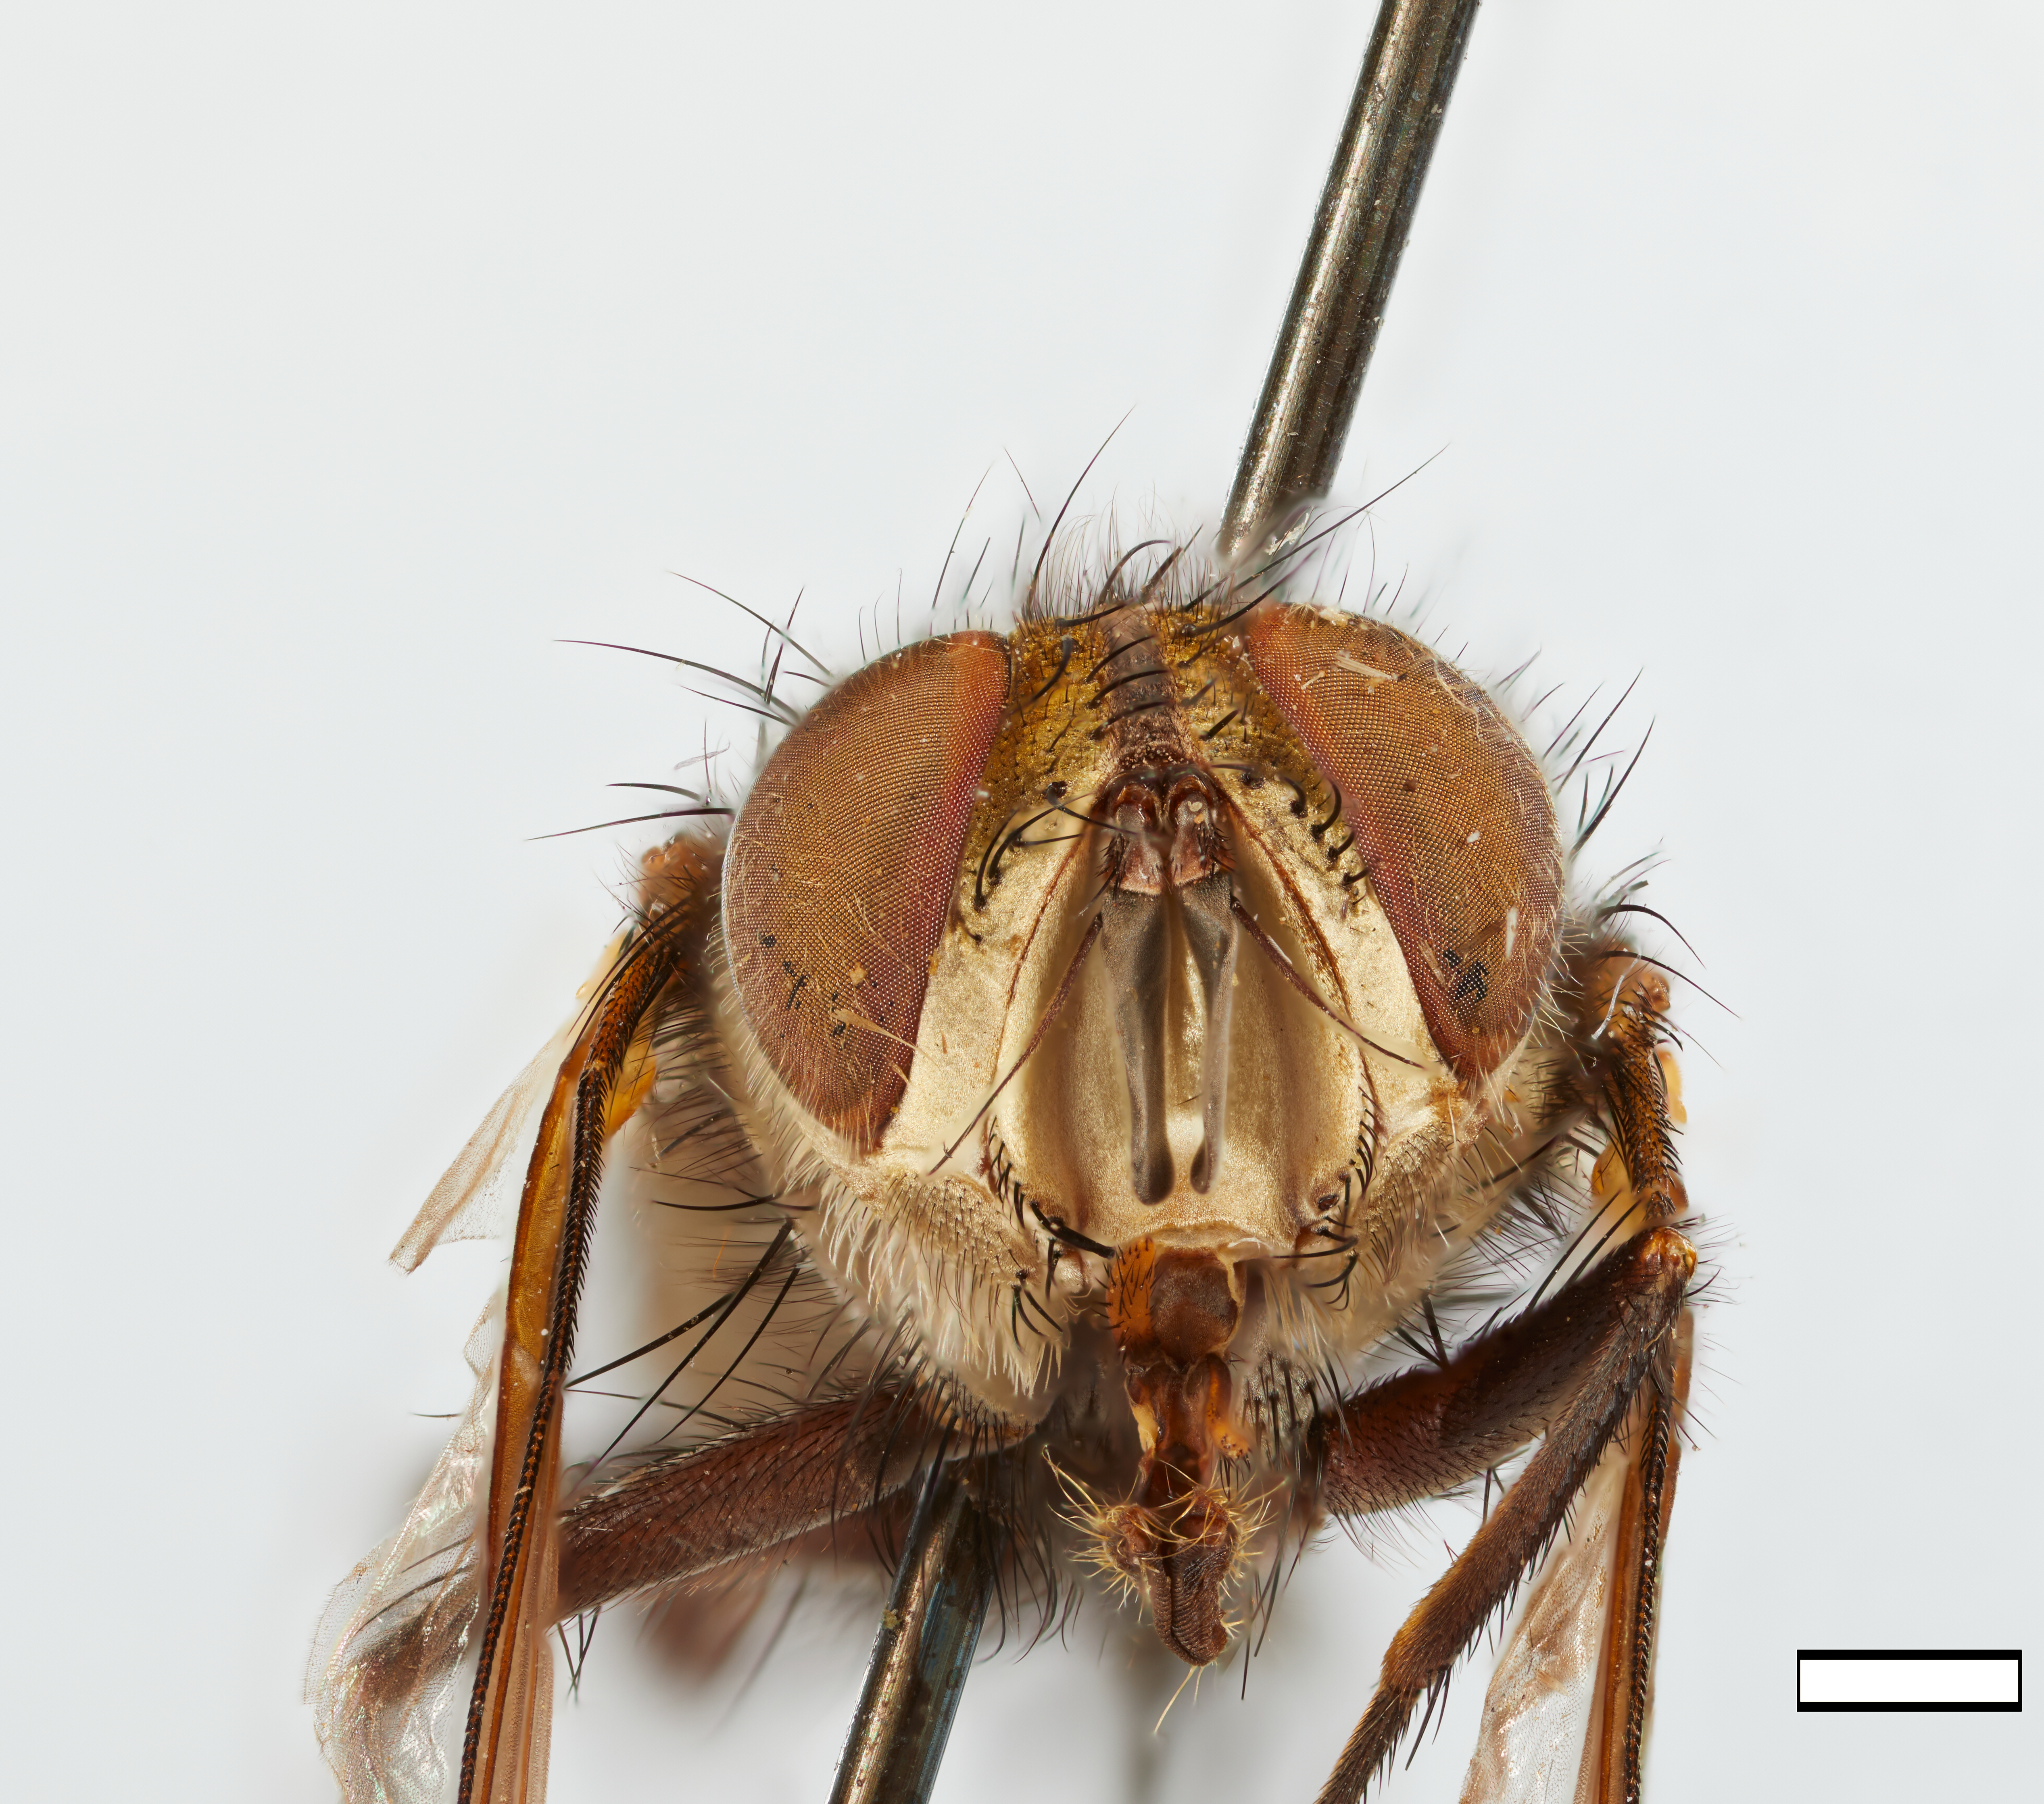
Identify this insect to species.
Chrysomasicera borealis
